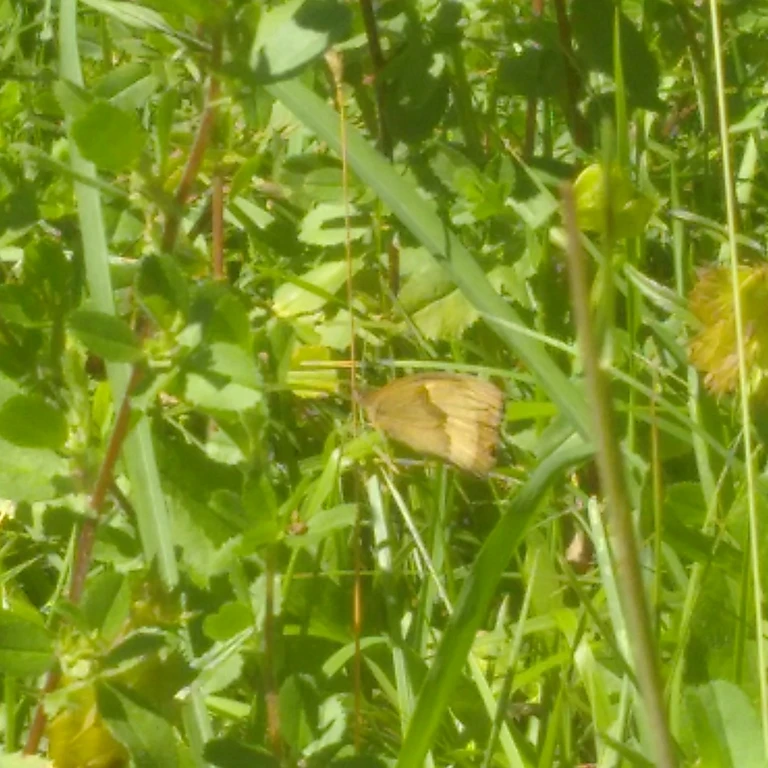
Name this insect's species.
Maniola jurtina
